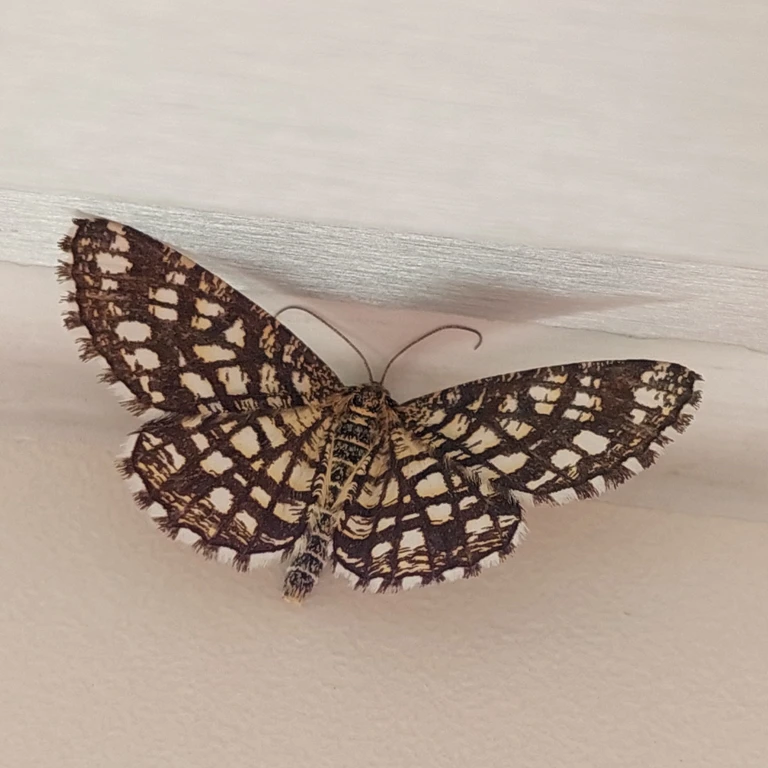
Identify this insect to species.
Chiasmia clathrata
